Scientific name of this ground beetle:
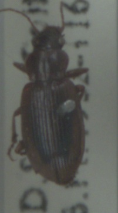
Dicheirotrichus obsoletus
